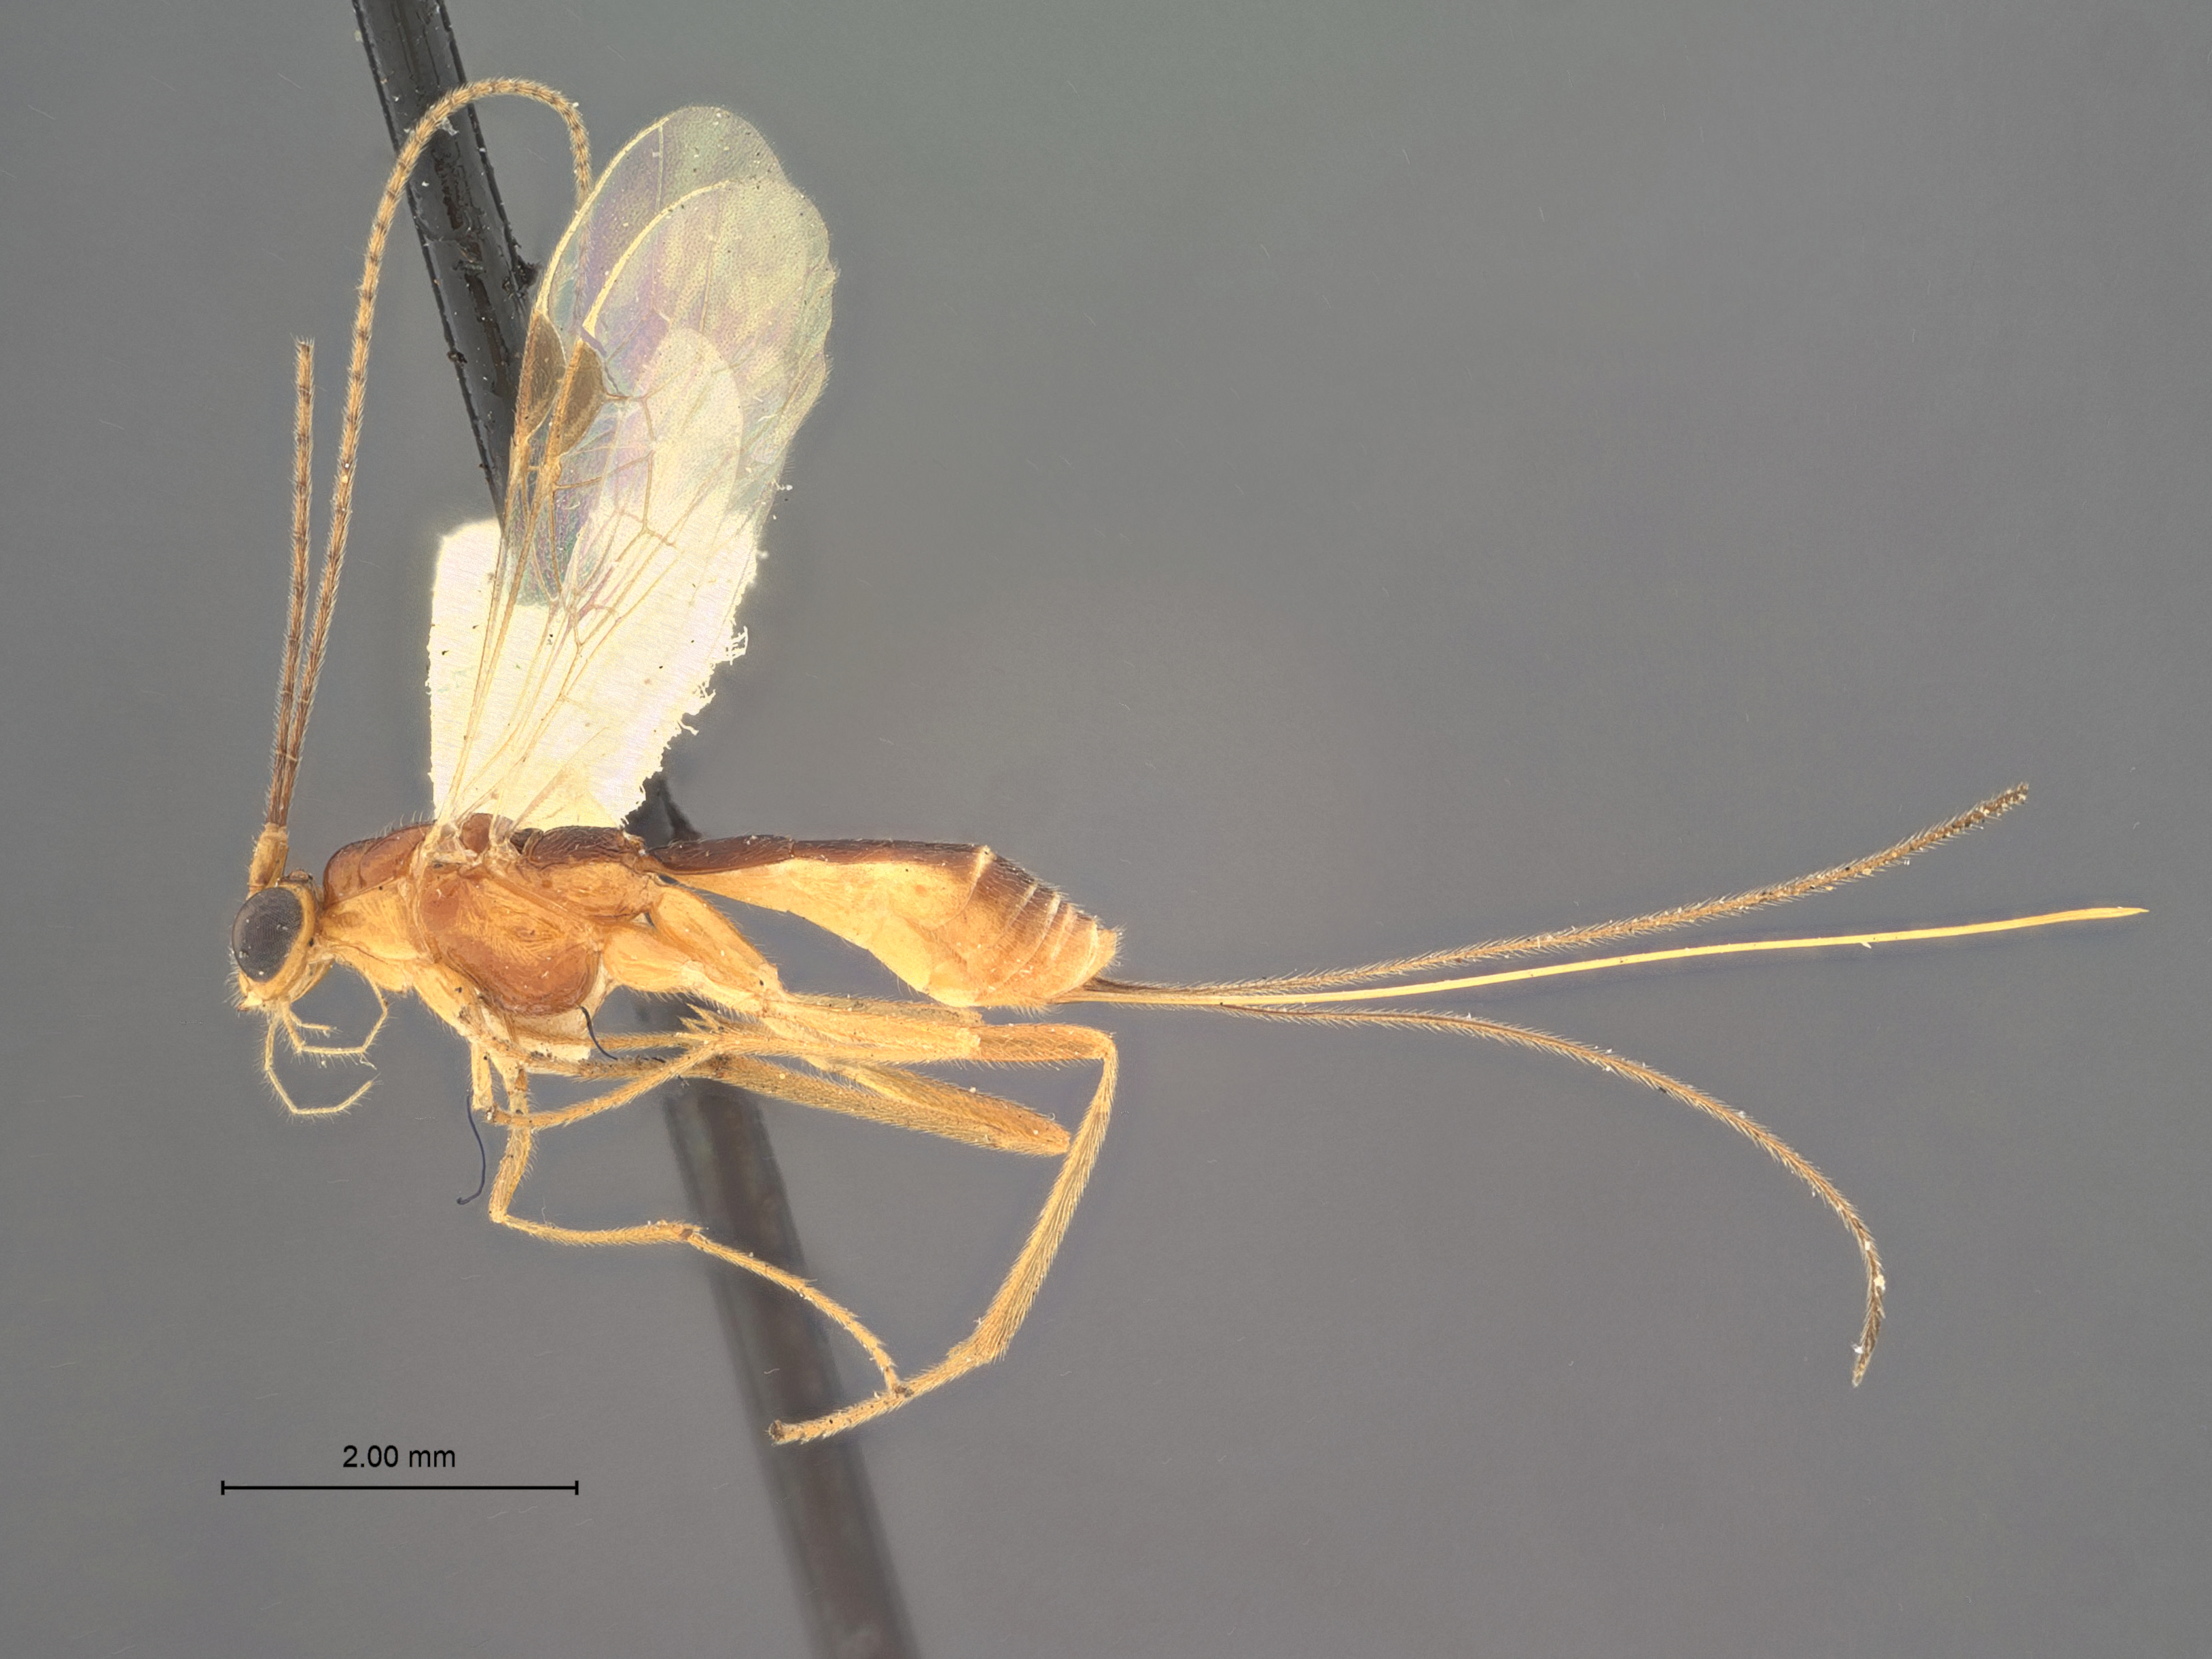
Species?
Macrocentrus instabilis
